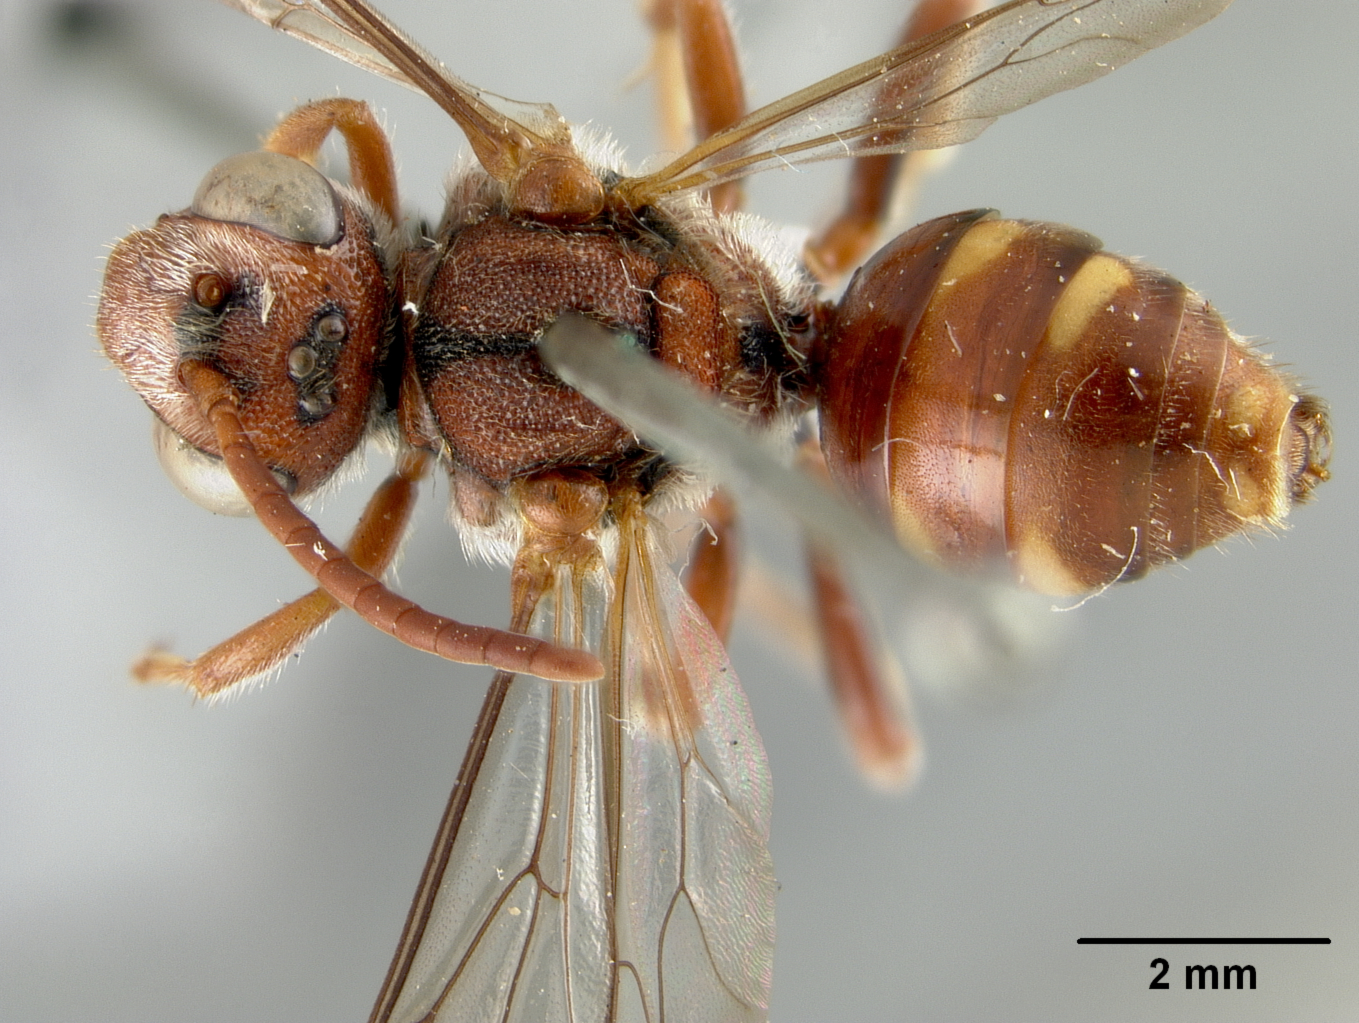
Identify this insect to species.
Nomada mera
